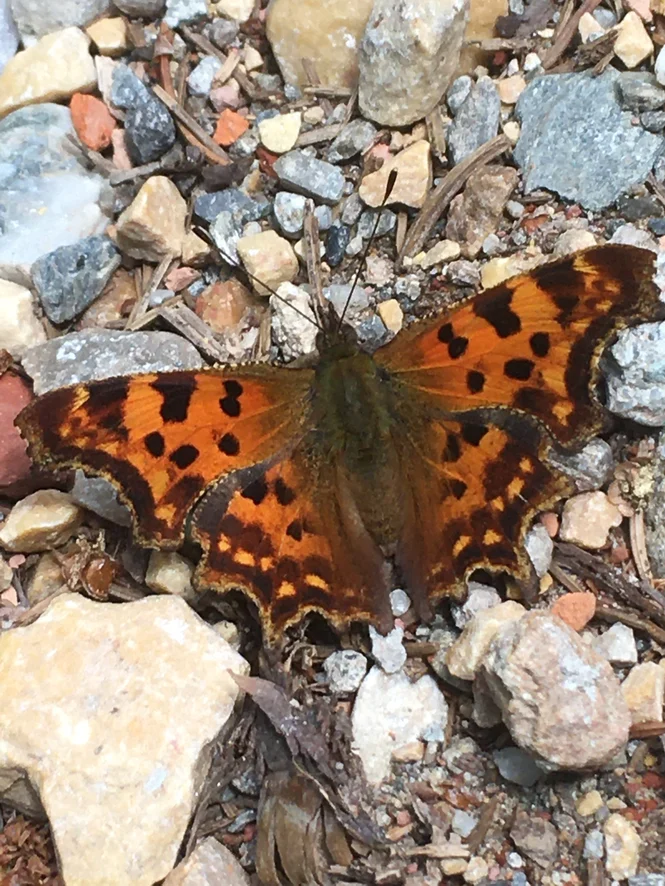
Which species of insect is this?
Polygonia c-album
